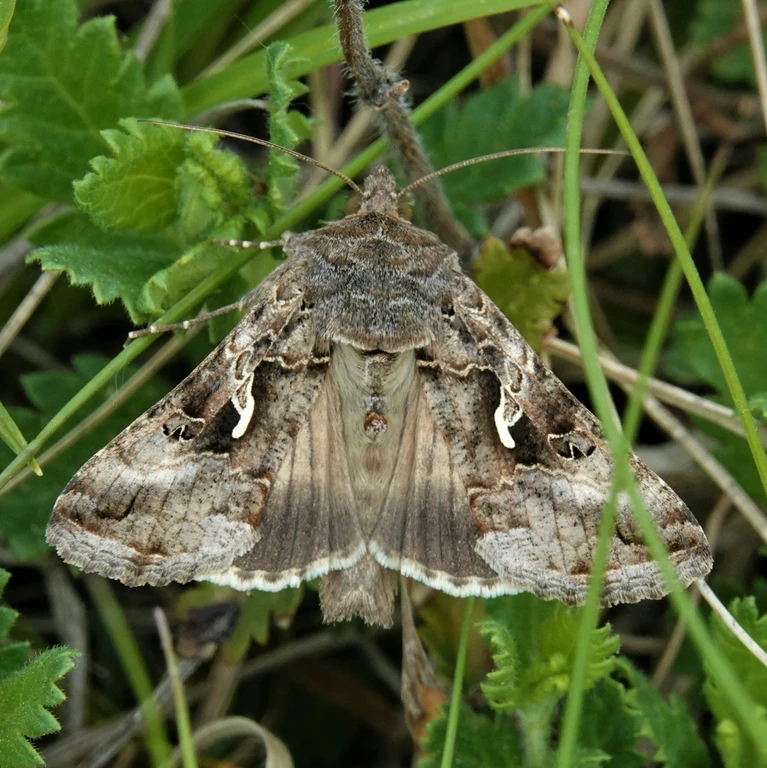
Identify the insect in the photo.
Autographa gamma
